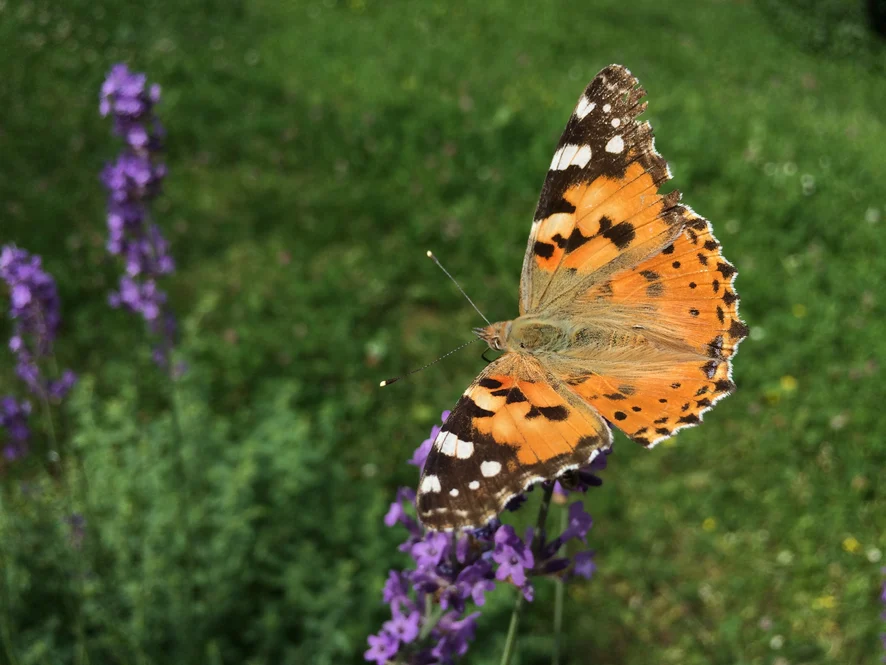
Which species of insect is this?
Vanessa cardui
